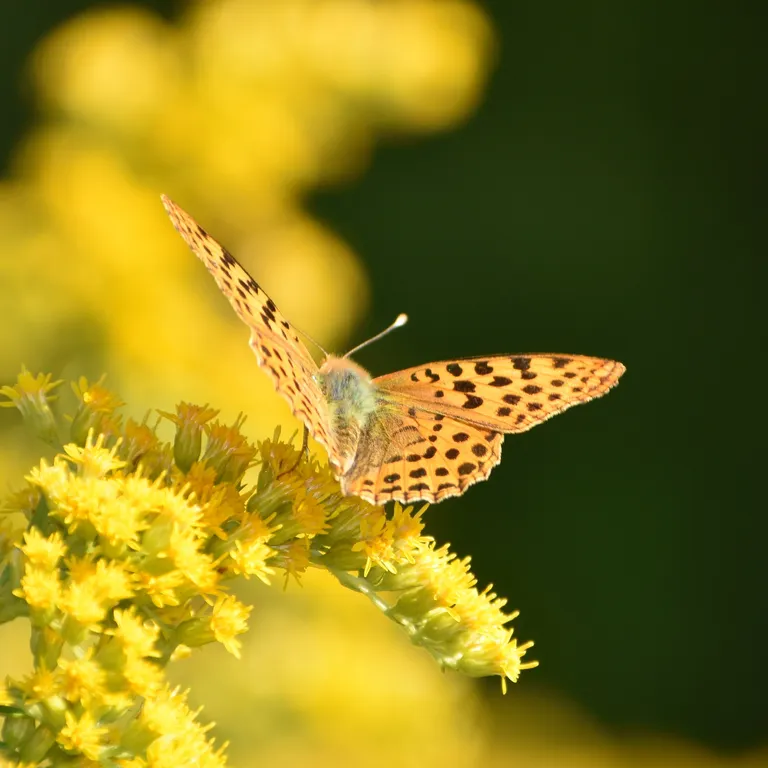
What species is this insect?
Issoria lathonia
